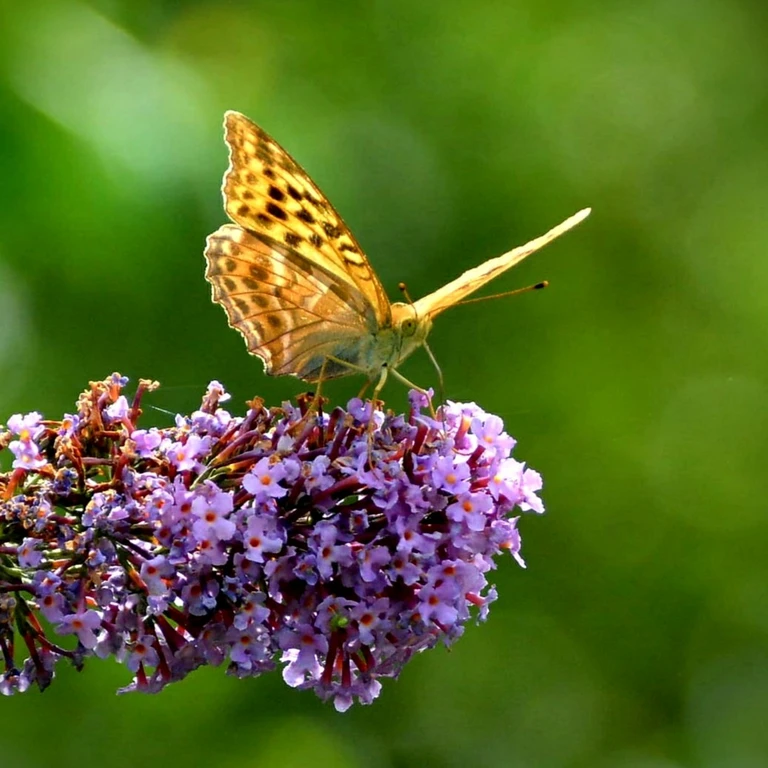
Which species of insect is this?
Argynnis paphia
